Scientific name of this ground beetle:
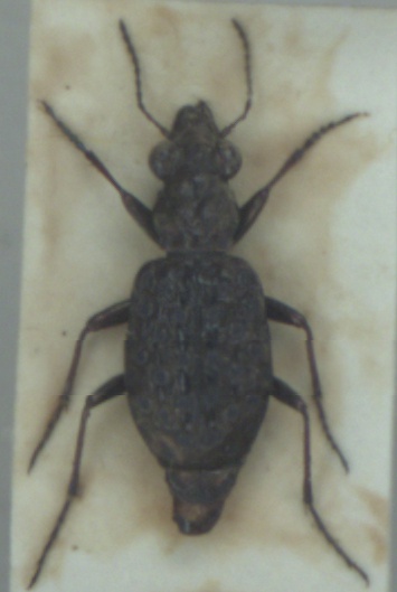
Elaphrus cupreus
